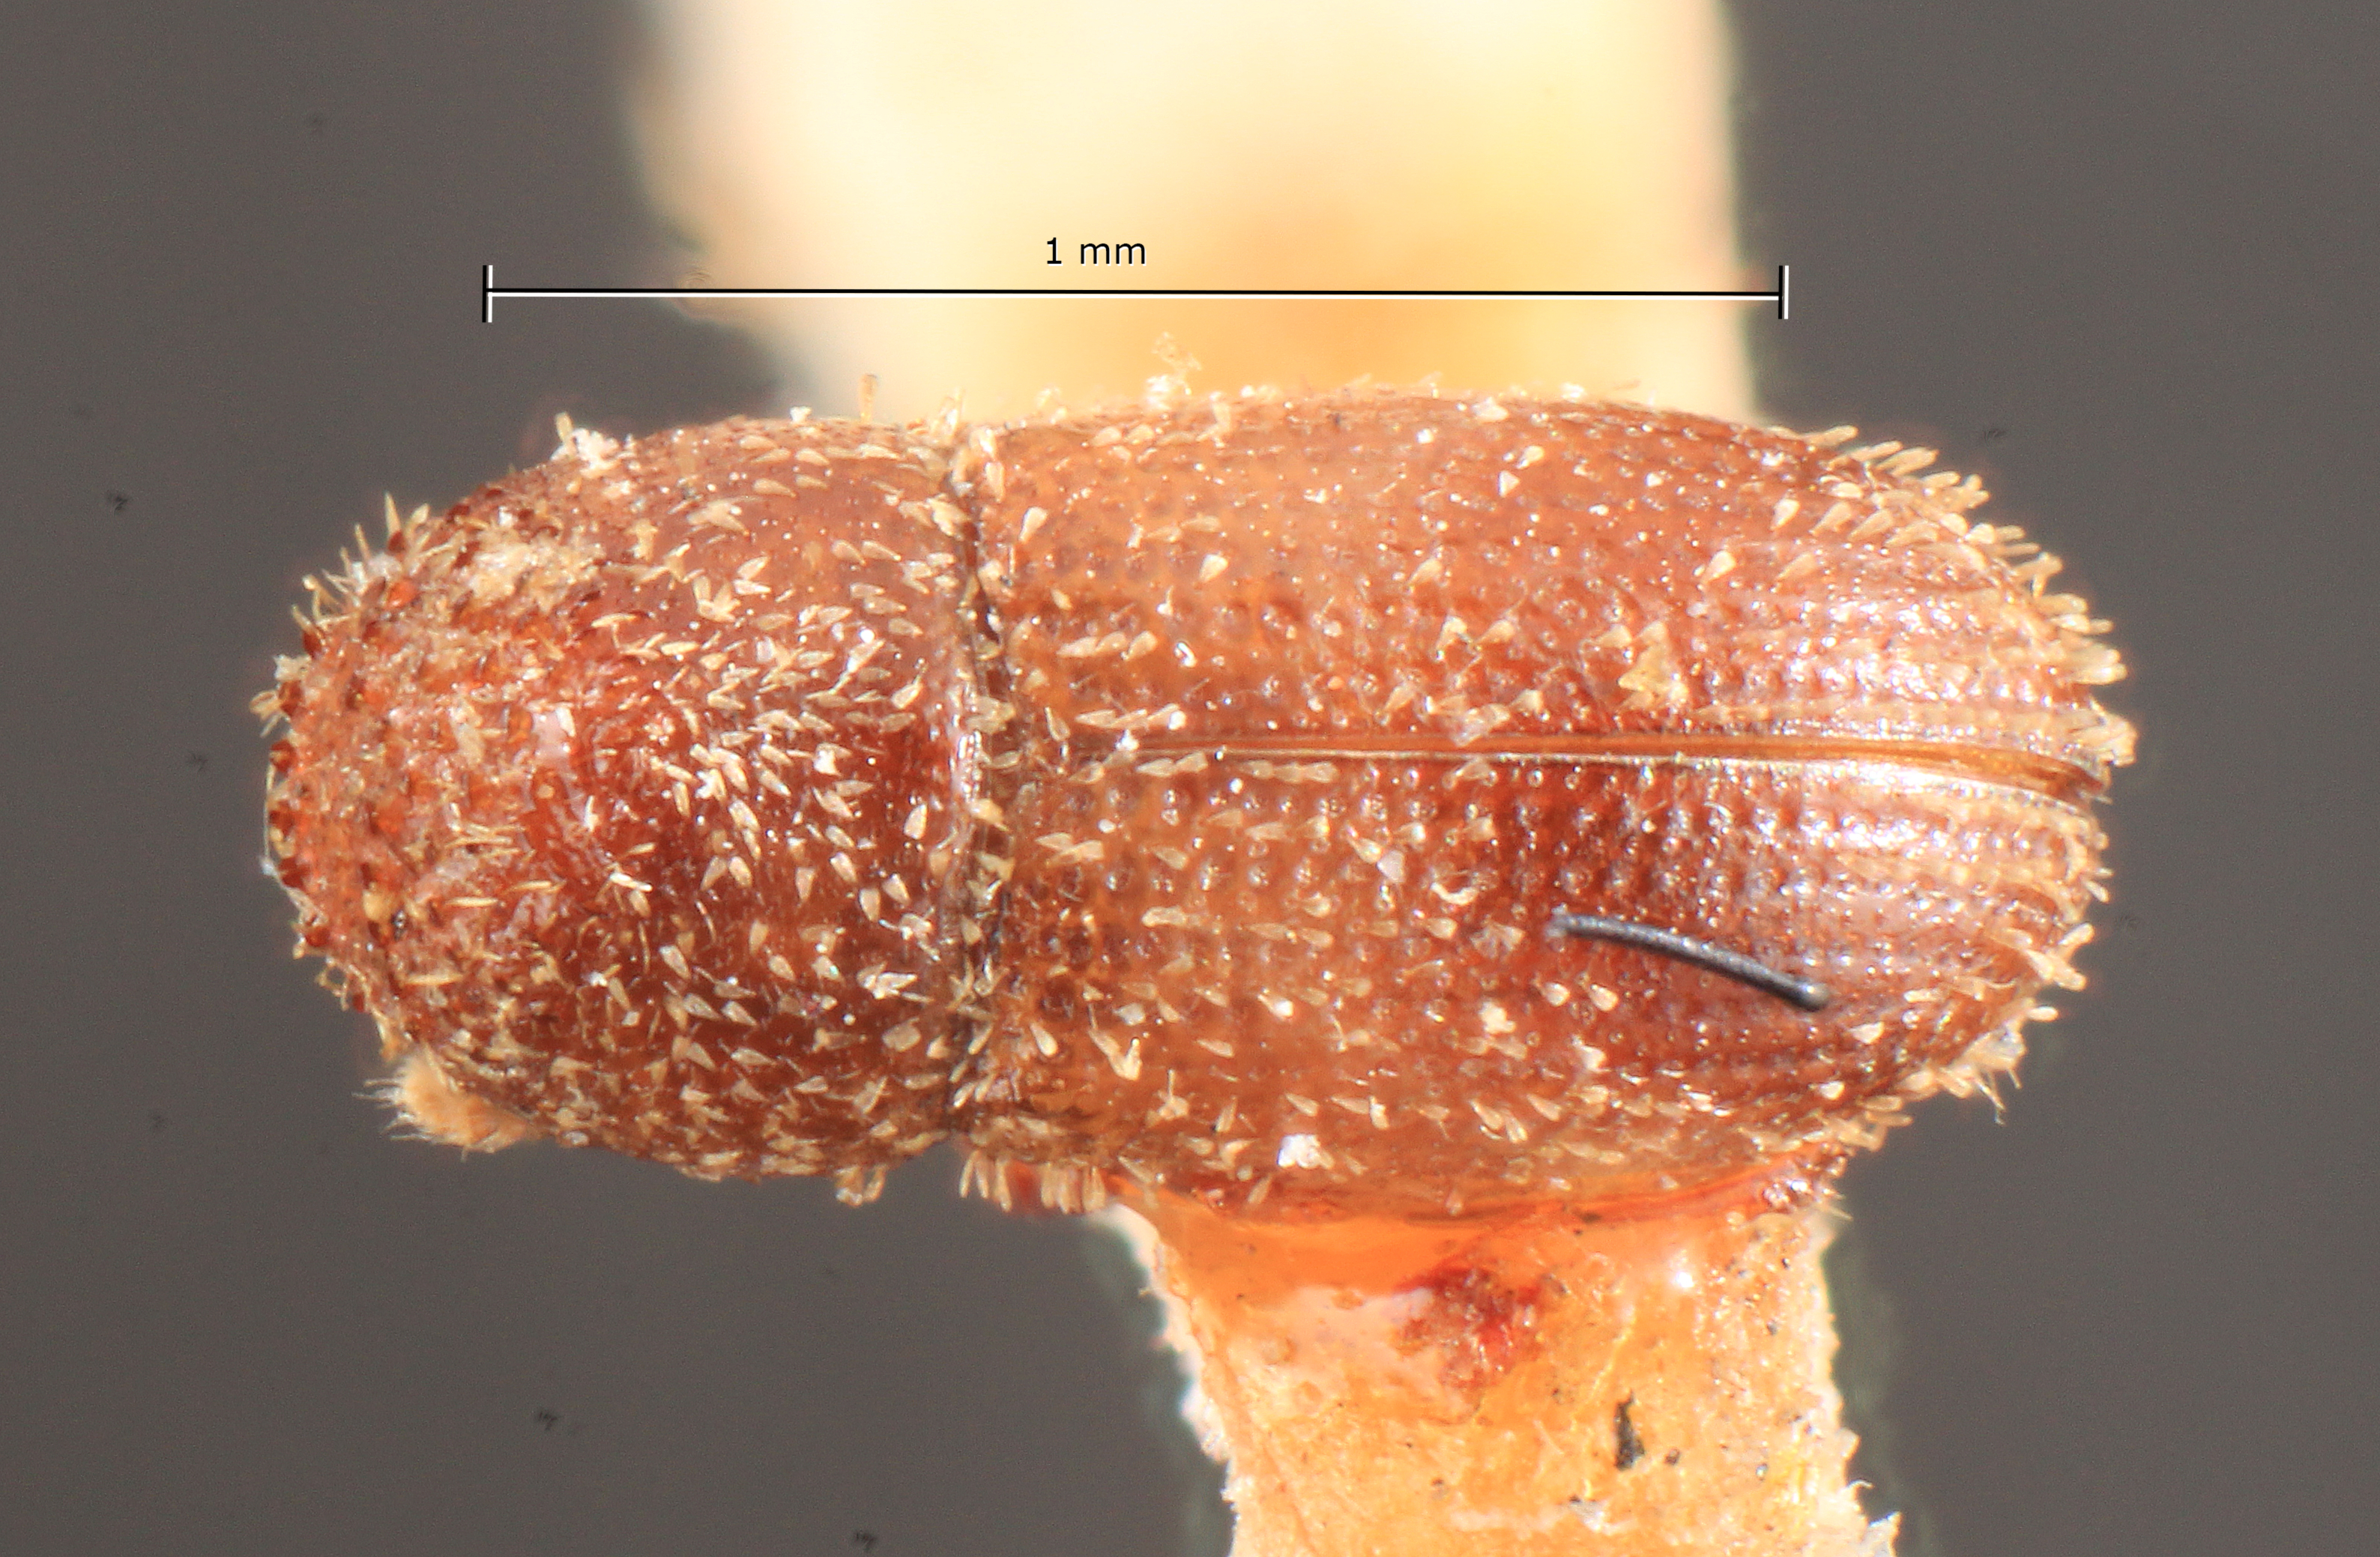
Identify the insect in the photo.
Stephanoderes lucasi
